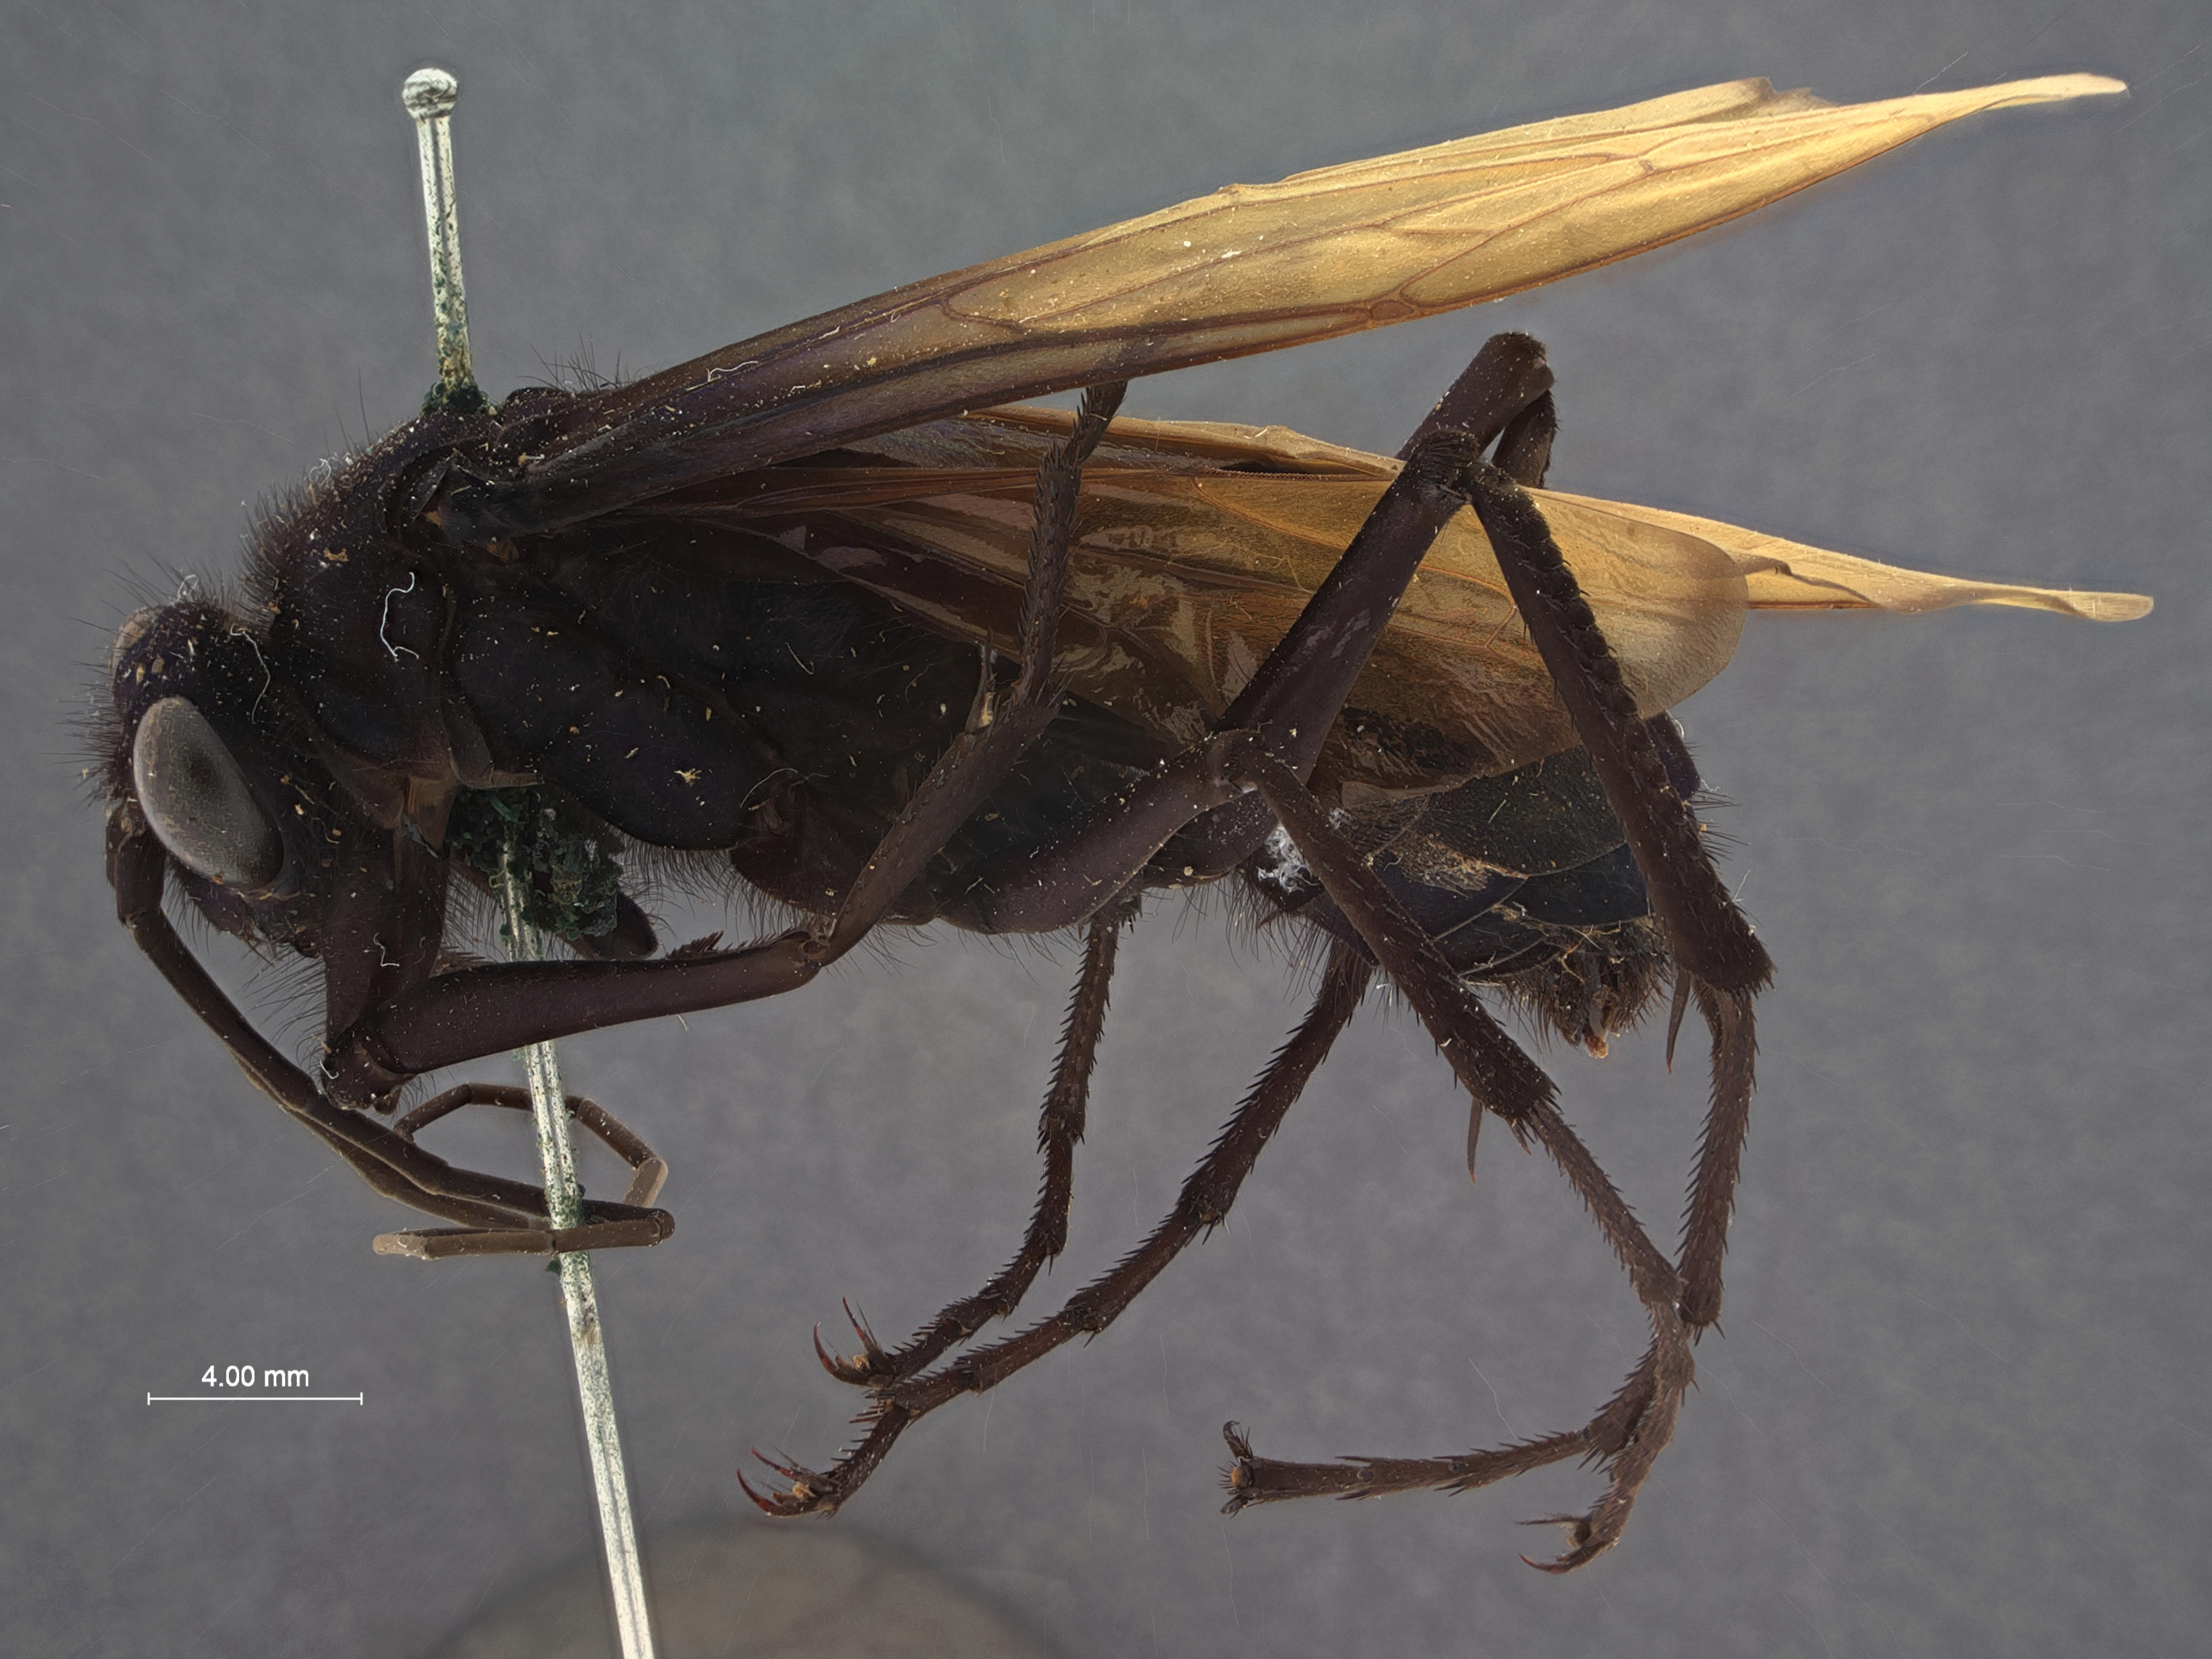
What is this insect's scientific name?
Java confector
